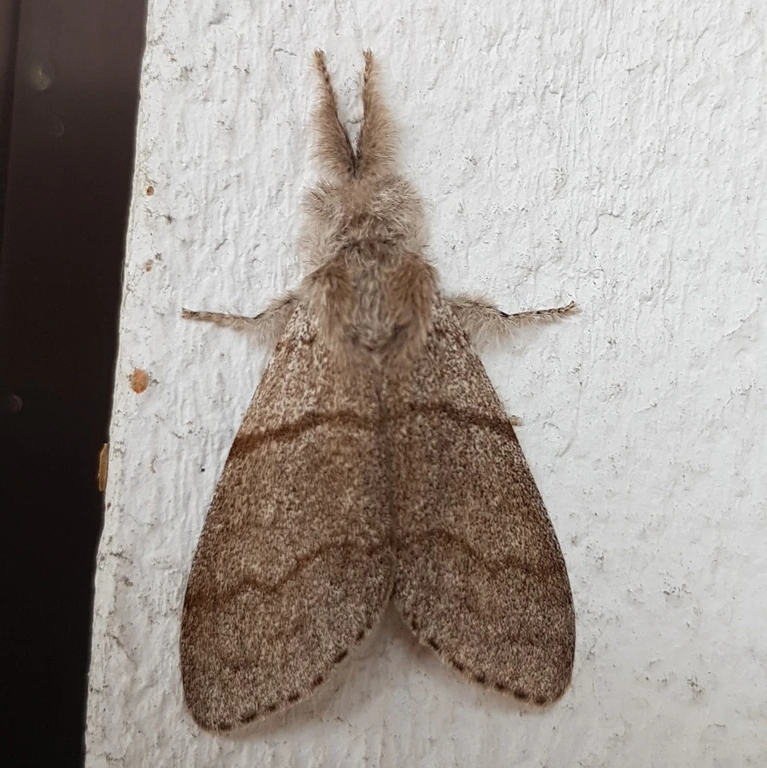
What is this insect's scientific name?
Calliteara pudibunda
